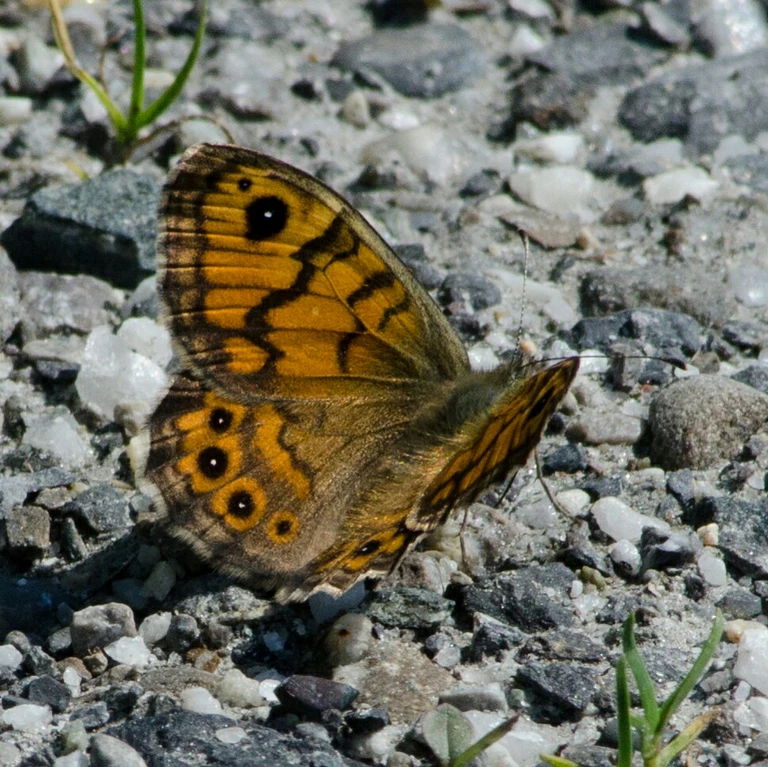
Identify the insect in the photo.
Lasiommata megera (also Pararge megera)
